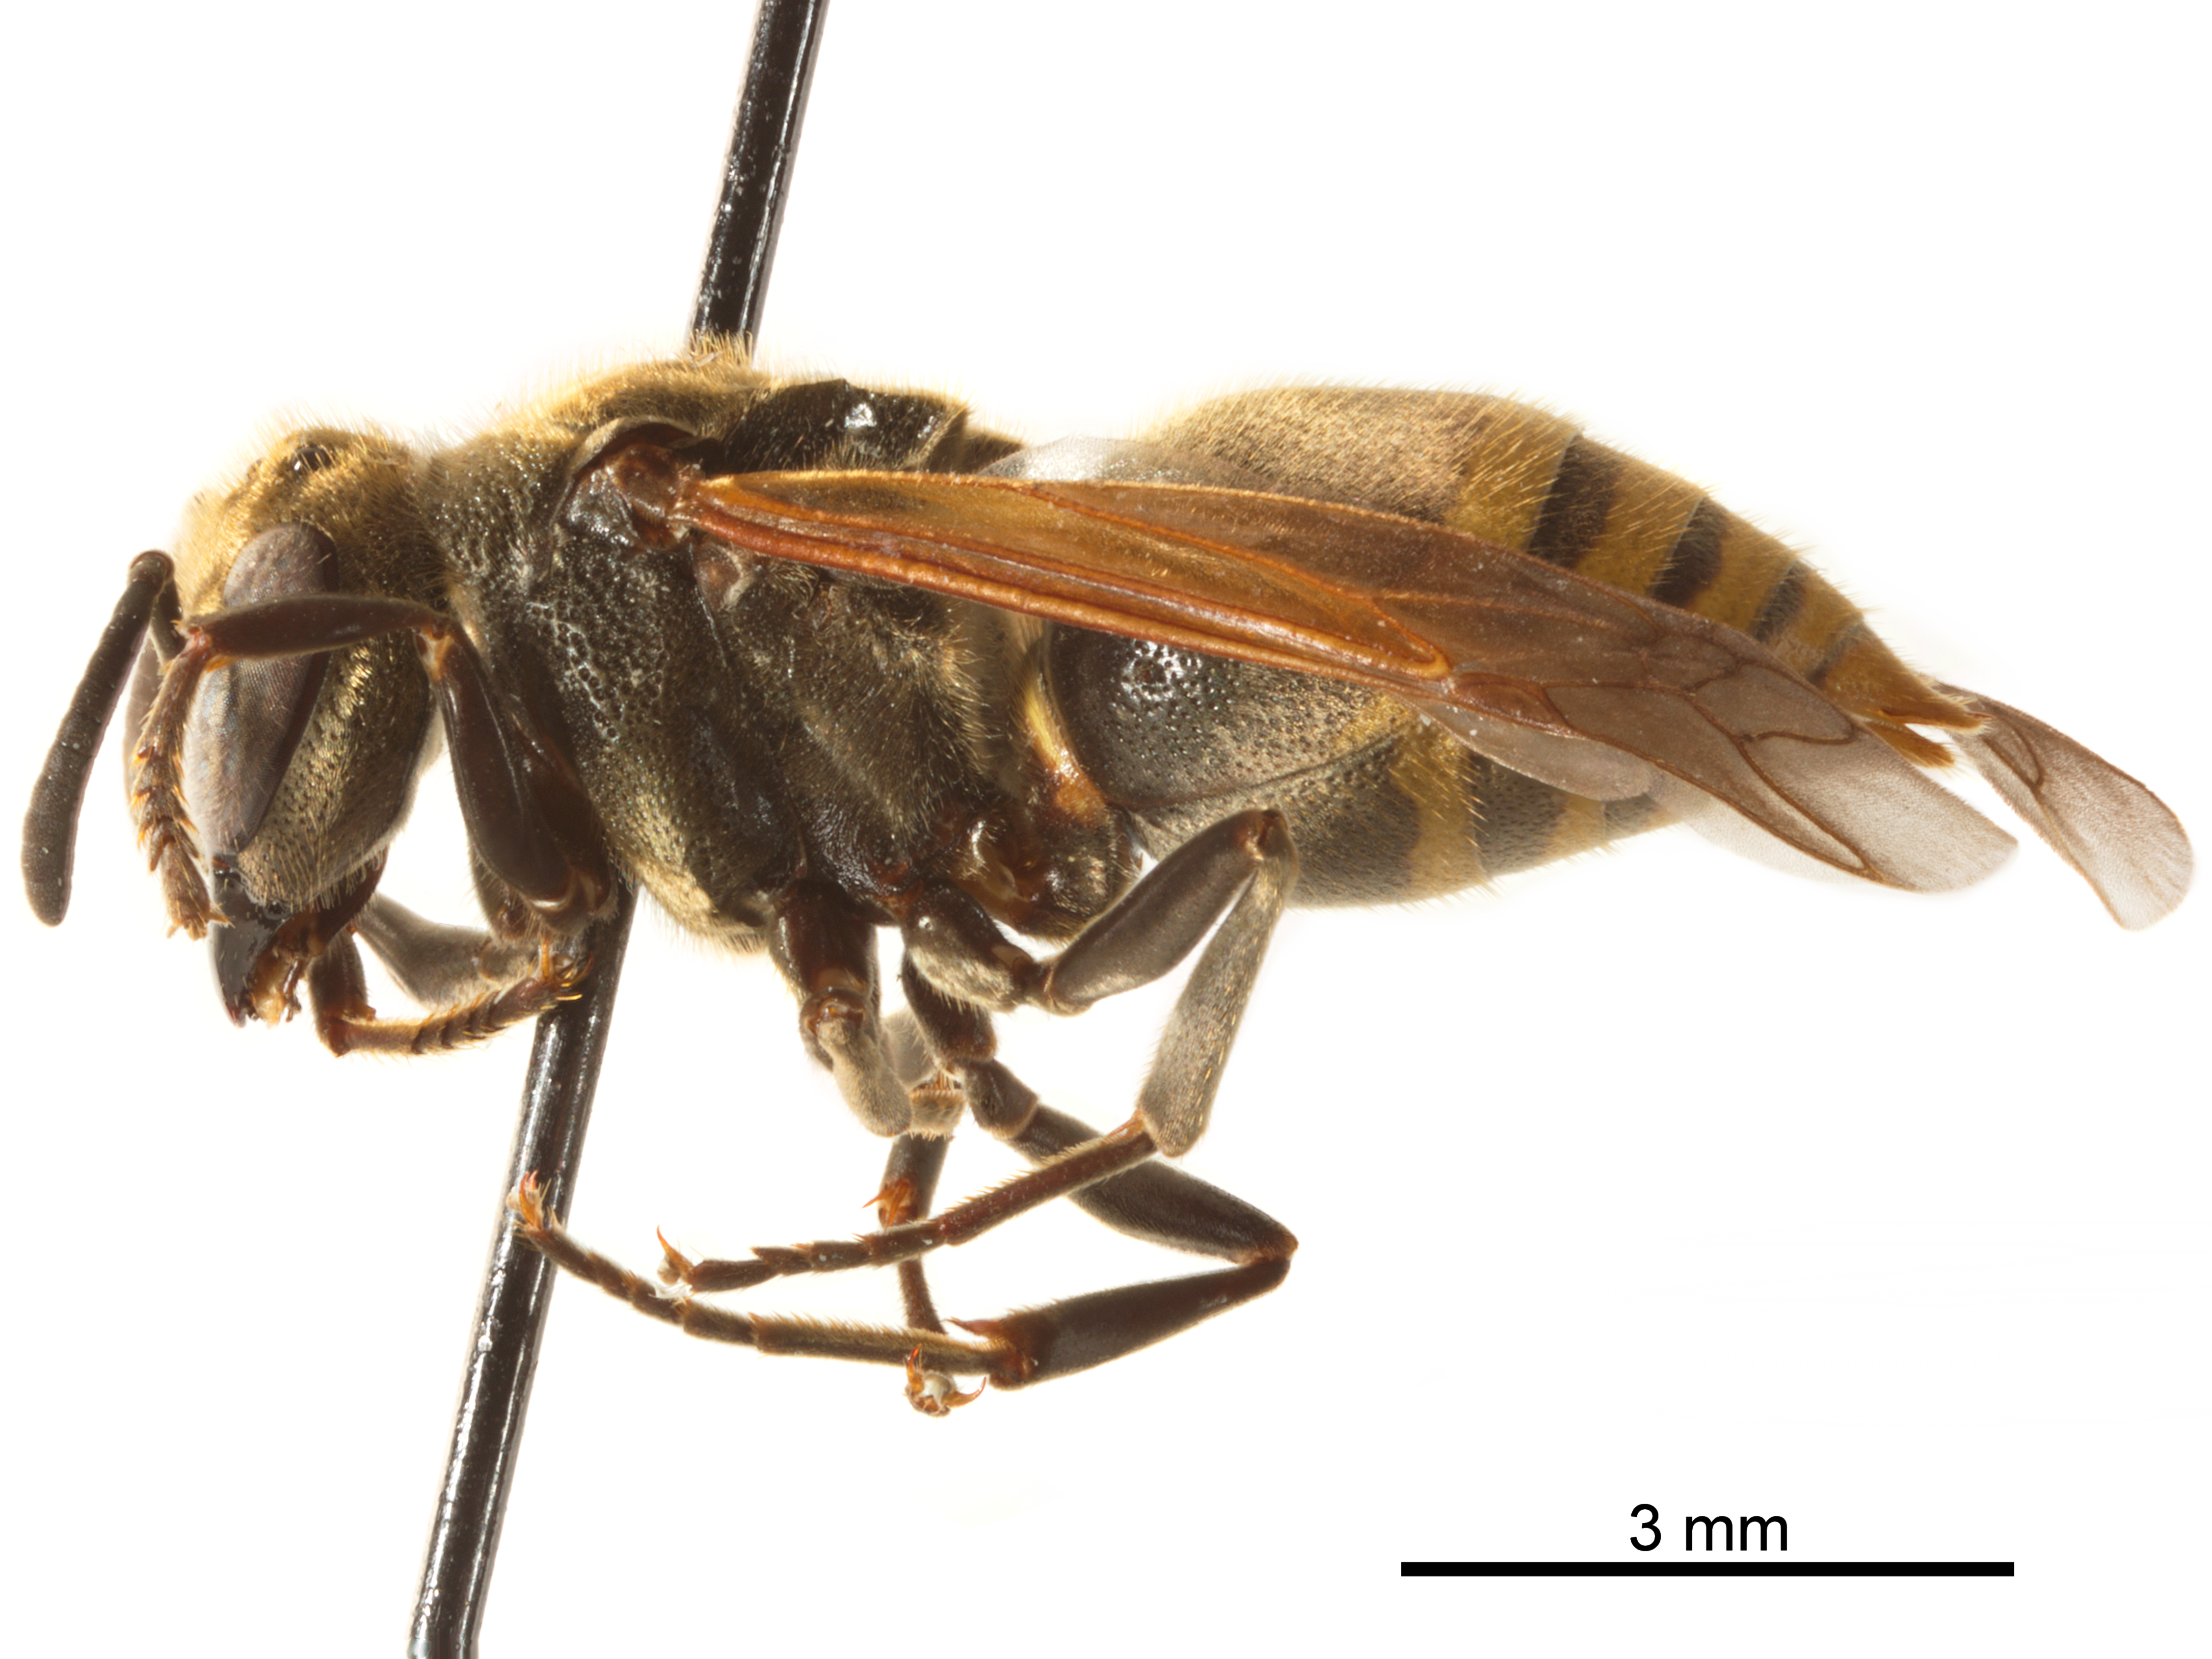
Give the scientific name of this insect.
Brachygastra lecheguana
